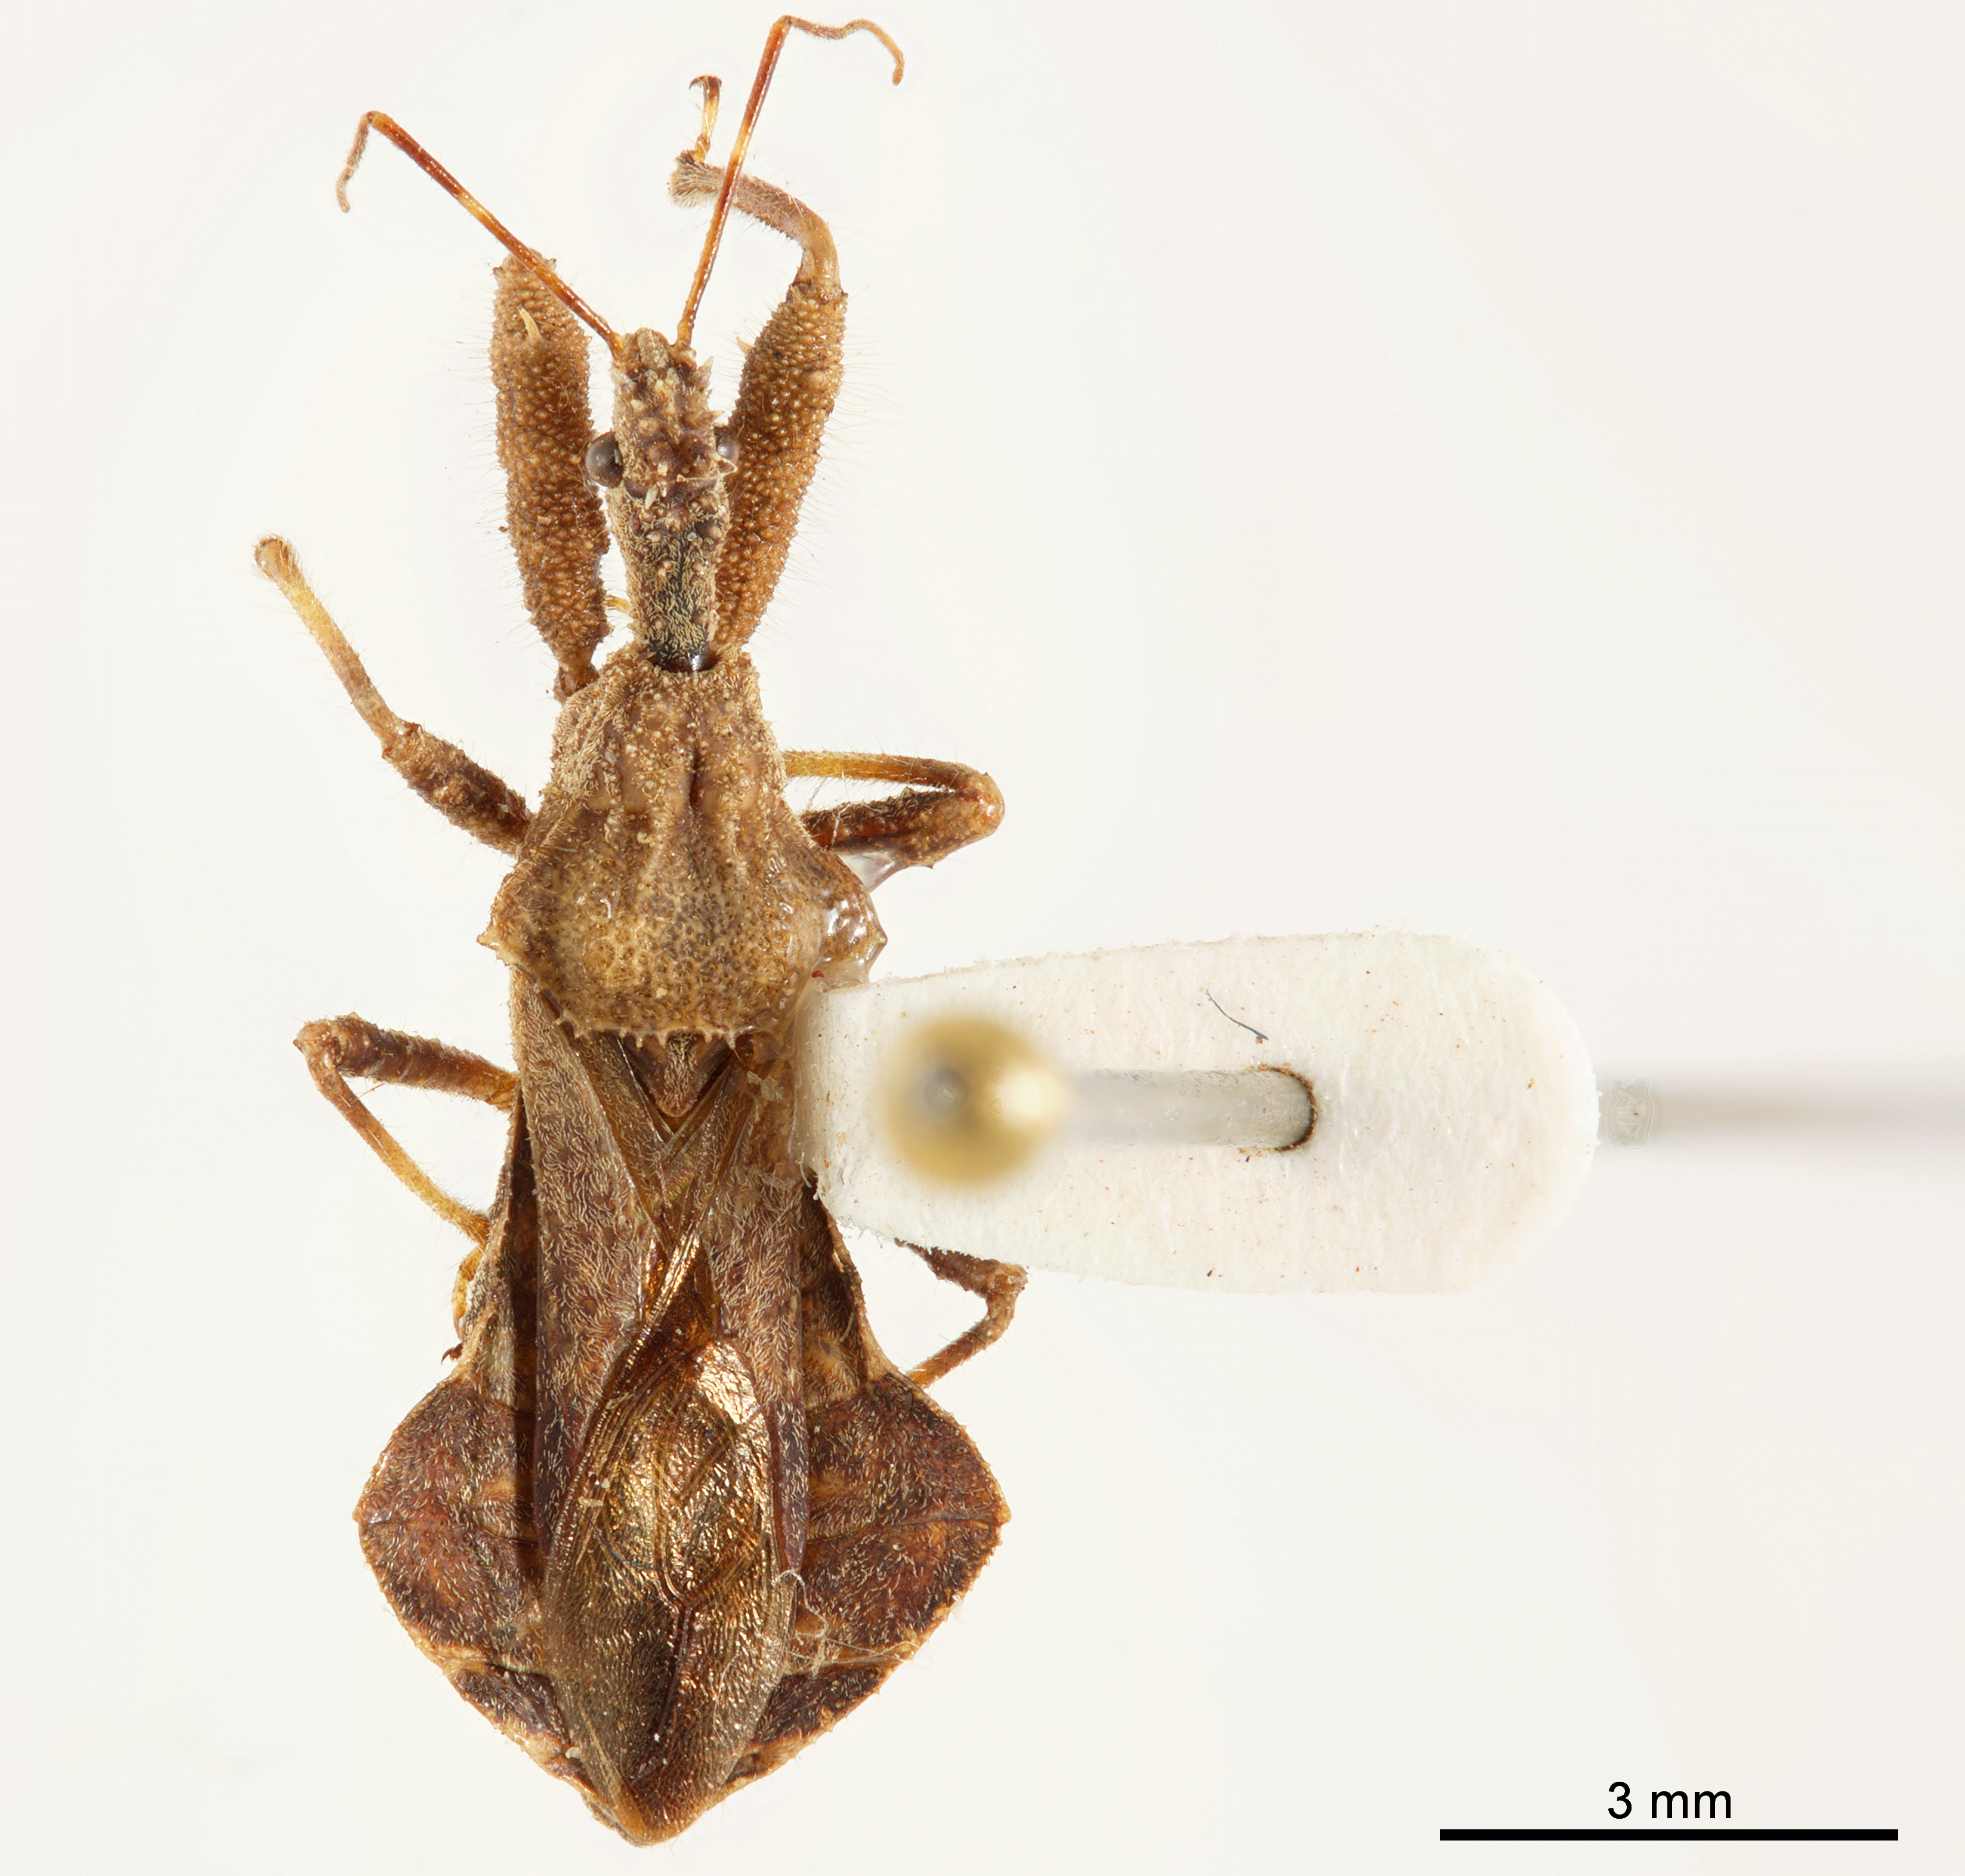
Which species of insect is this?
Sindala granuligera
